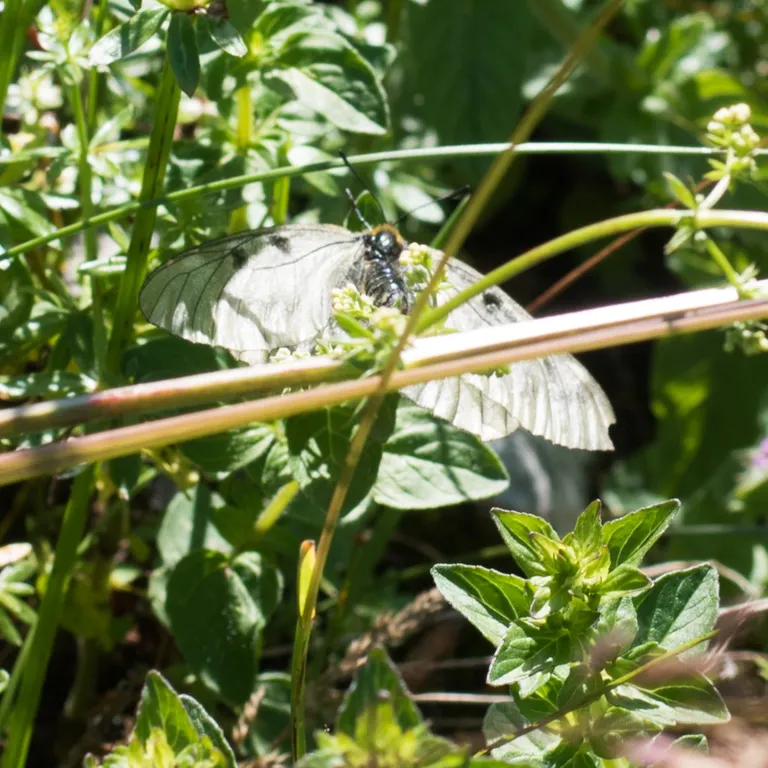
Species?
Parnassius mnemosyne
